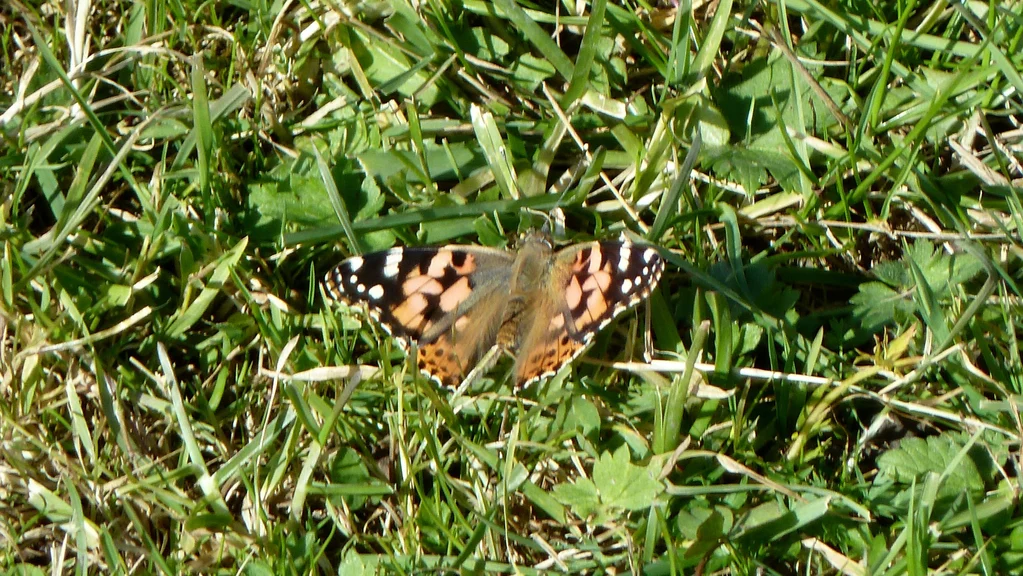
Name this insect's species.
Vanessa cardui
